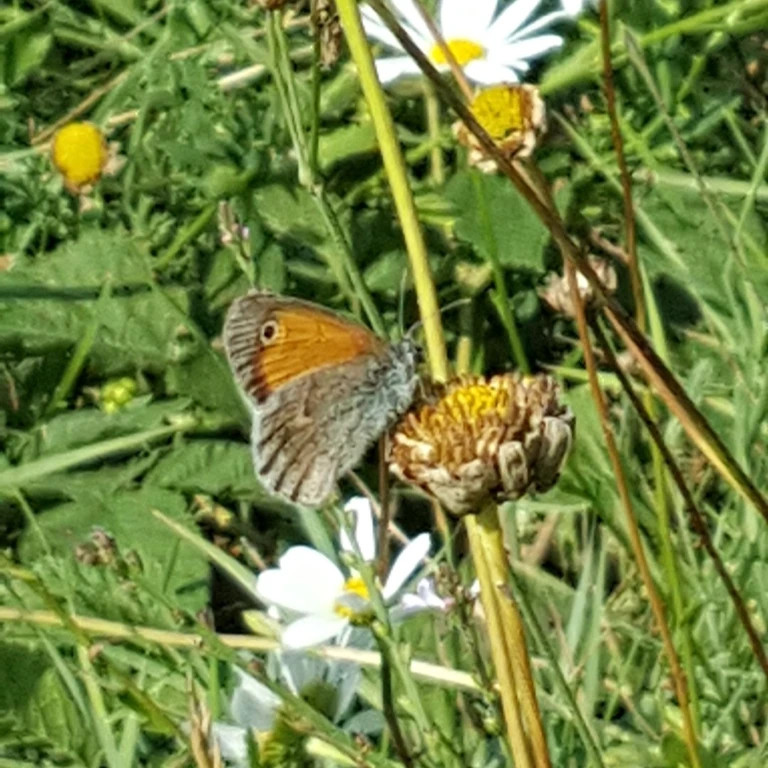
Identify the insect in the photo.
Coenonympha pamphilus
